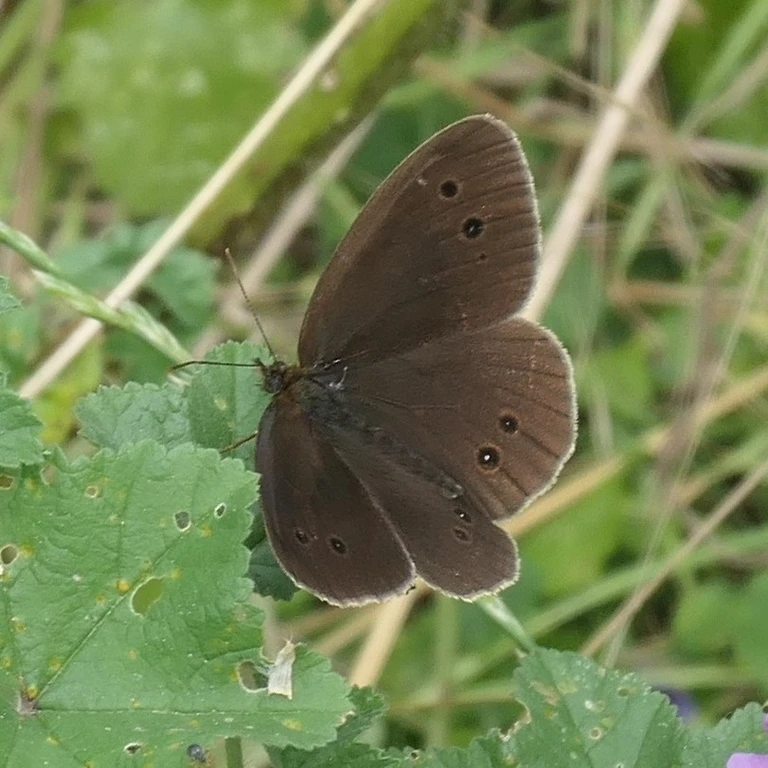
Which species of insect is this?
Aphantopus hyperantus
